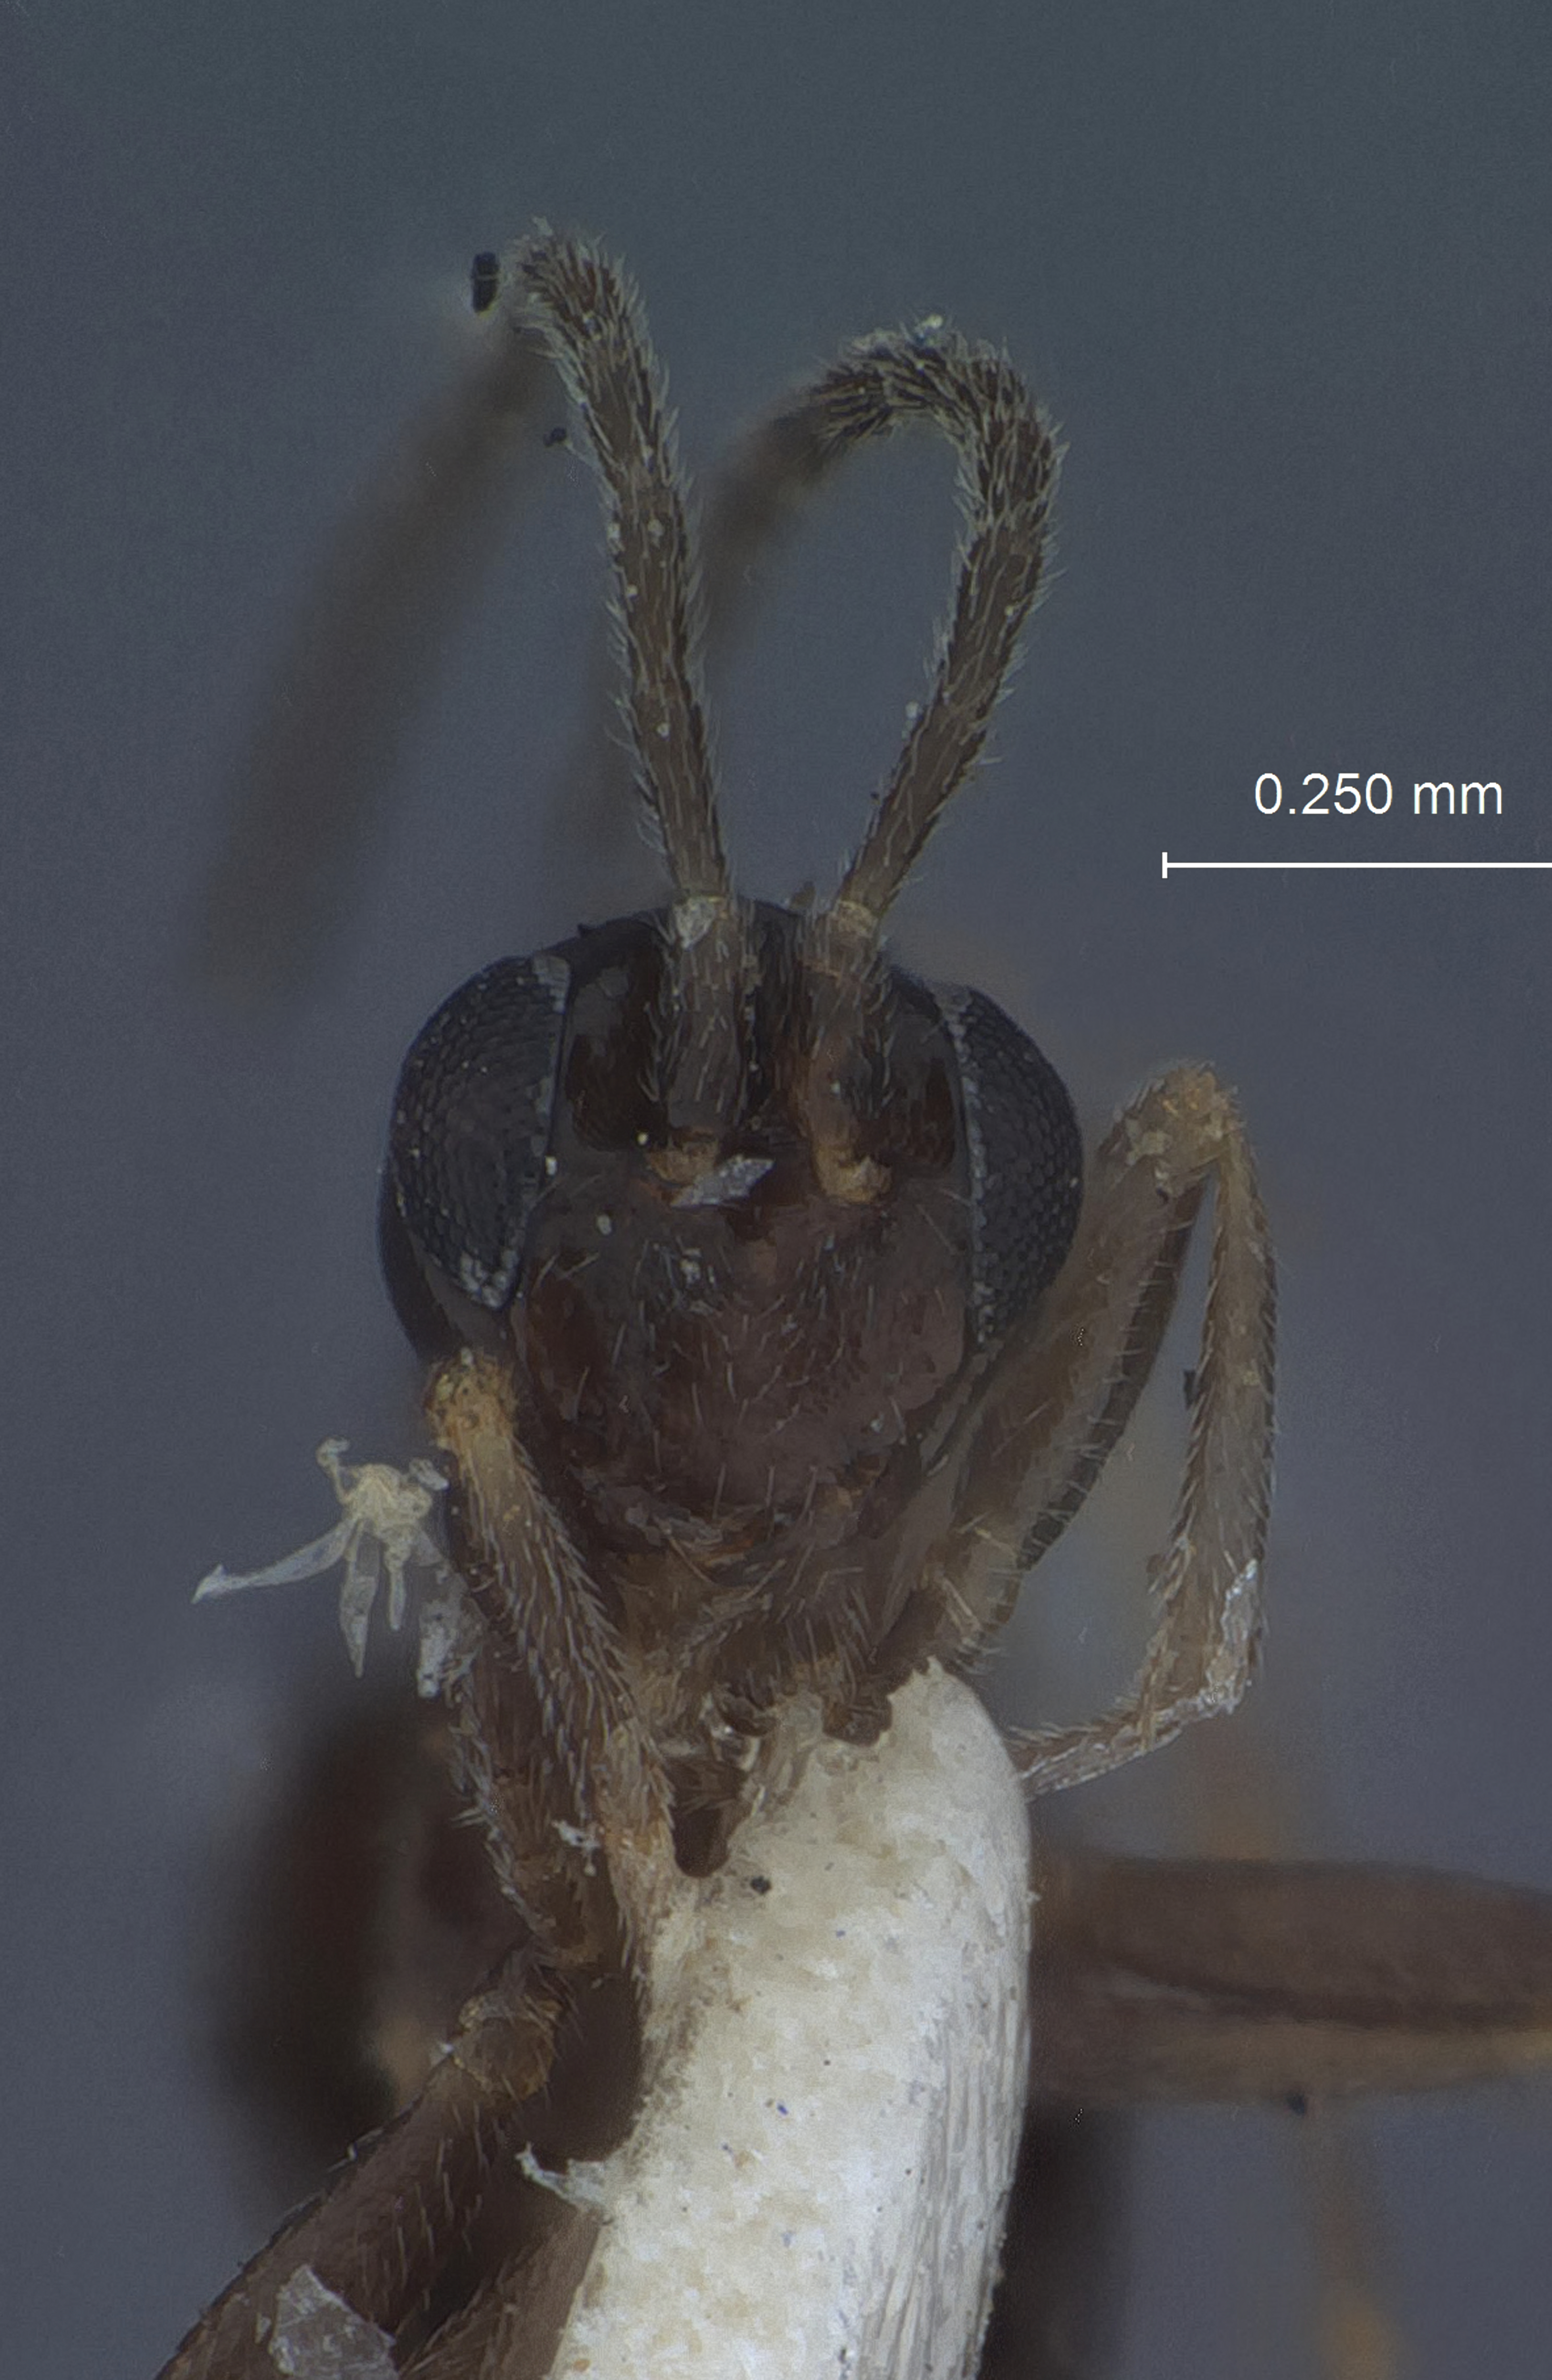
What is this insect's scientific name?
Pezomachus minutus
